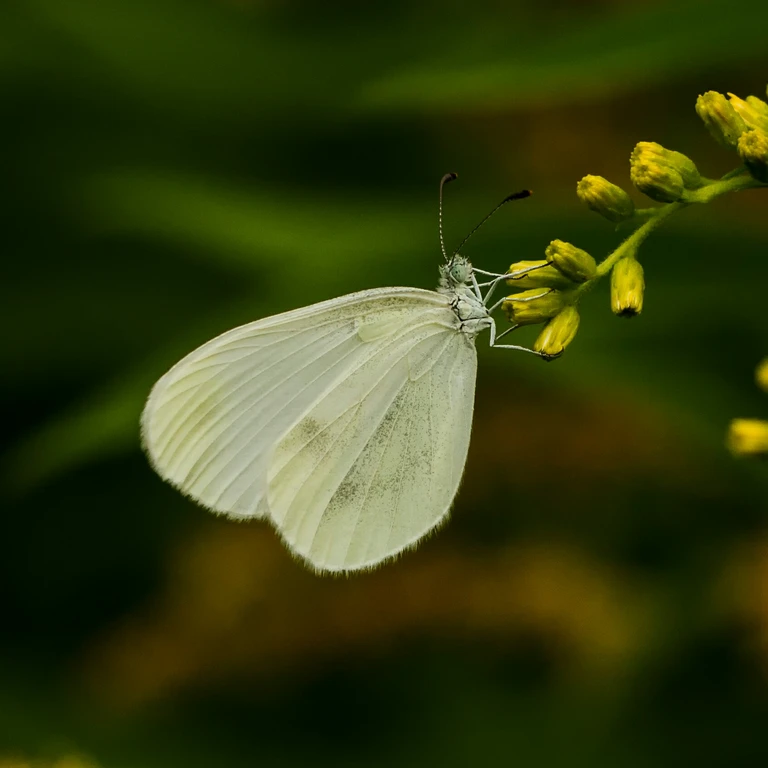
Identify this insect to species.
Leptidea sinapis/juvernica
